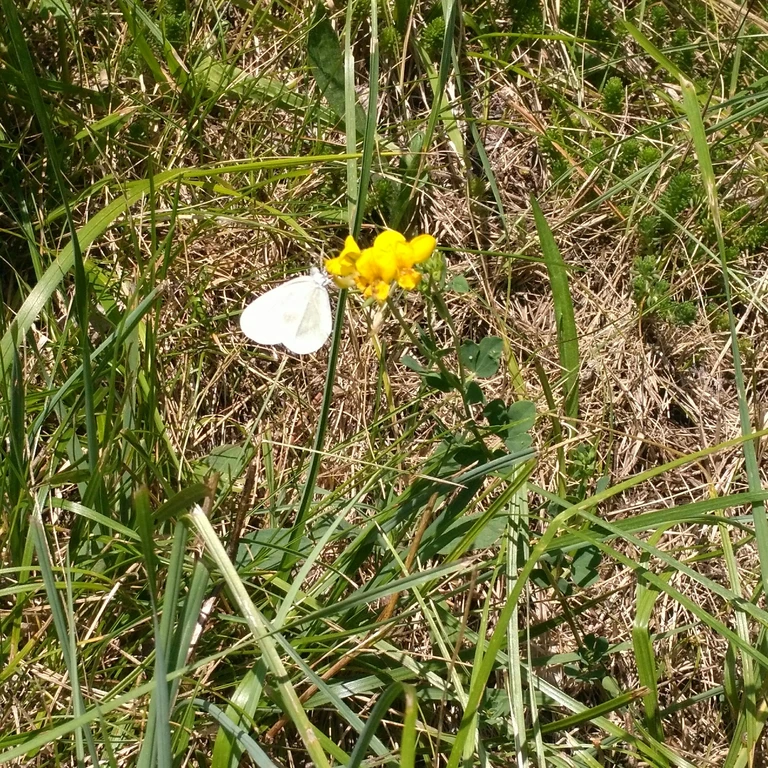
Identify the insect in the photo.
Leptidea sinapis/juvernica
